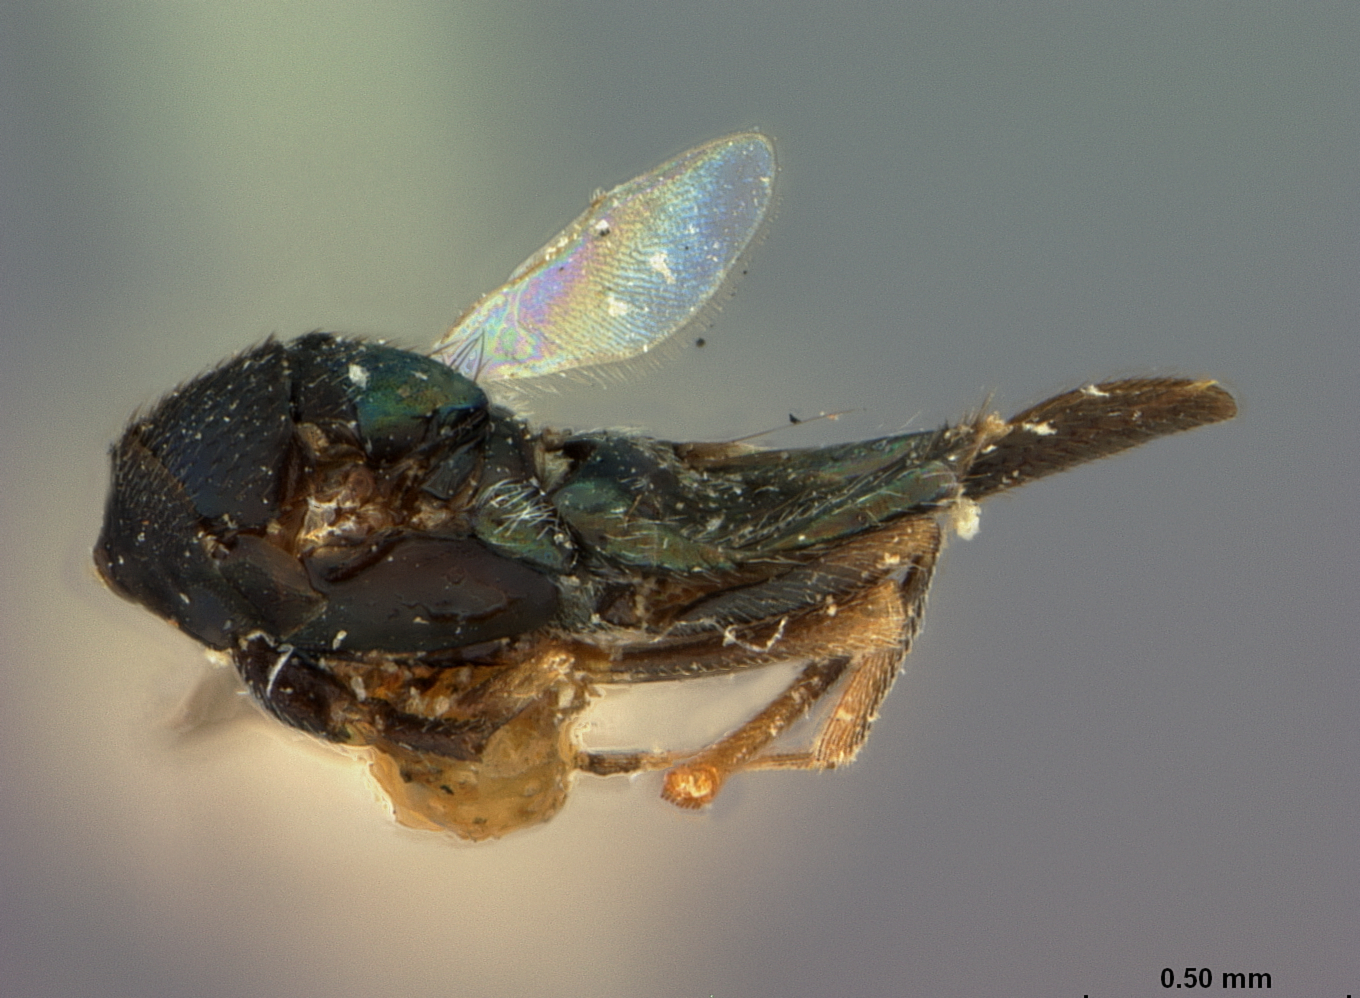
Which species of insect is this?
Cerchysius elasmoceri
